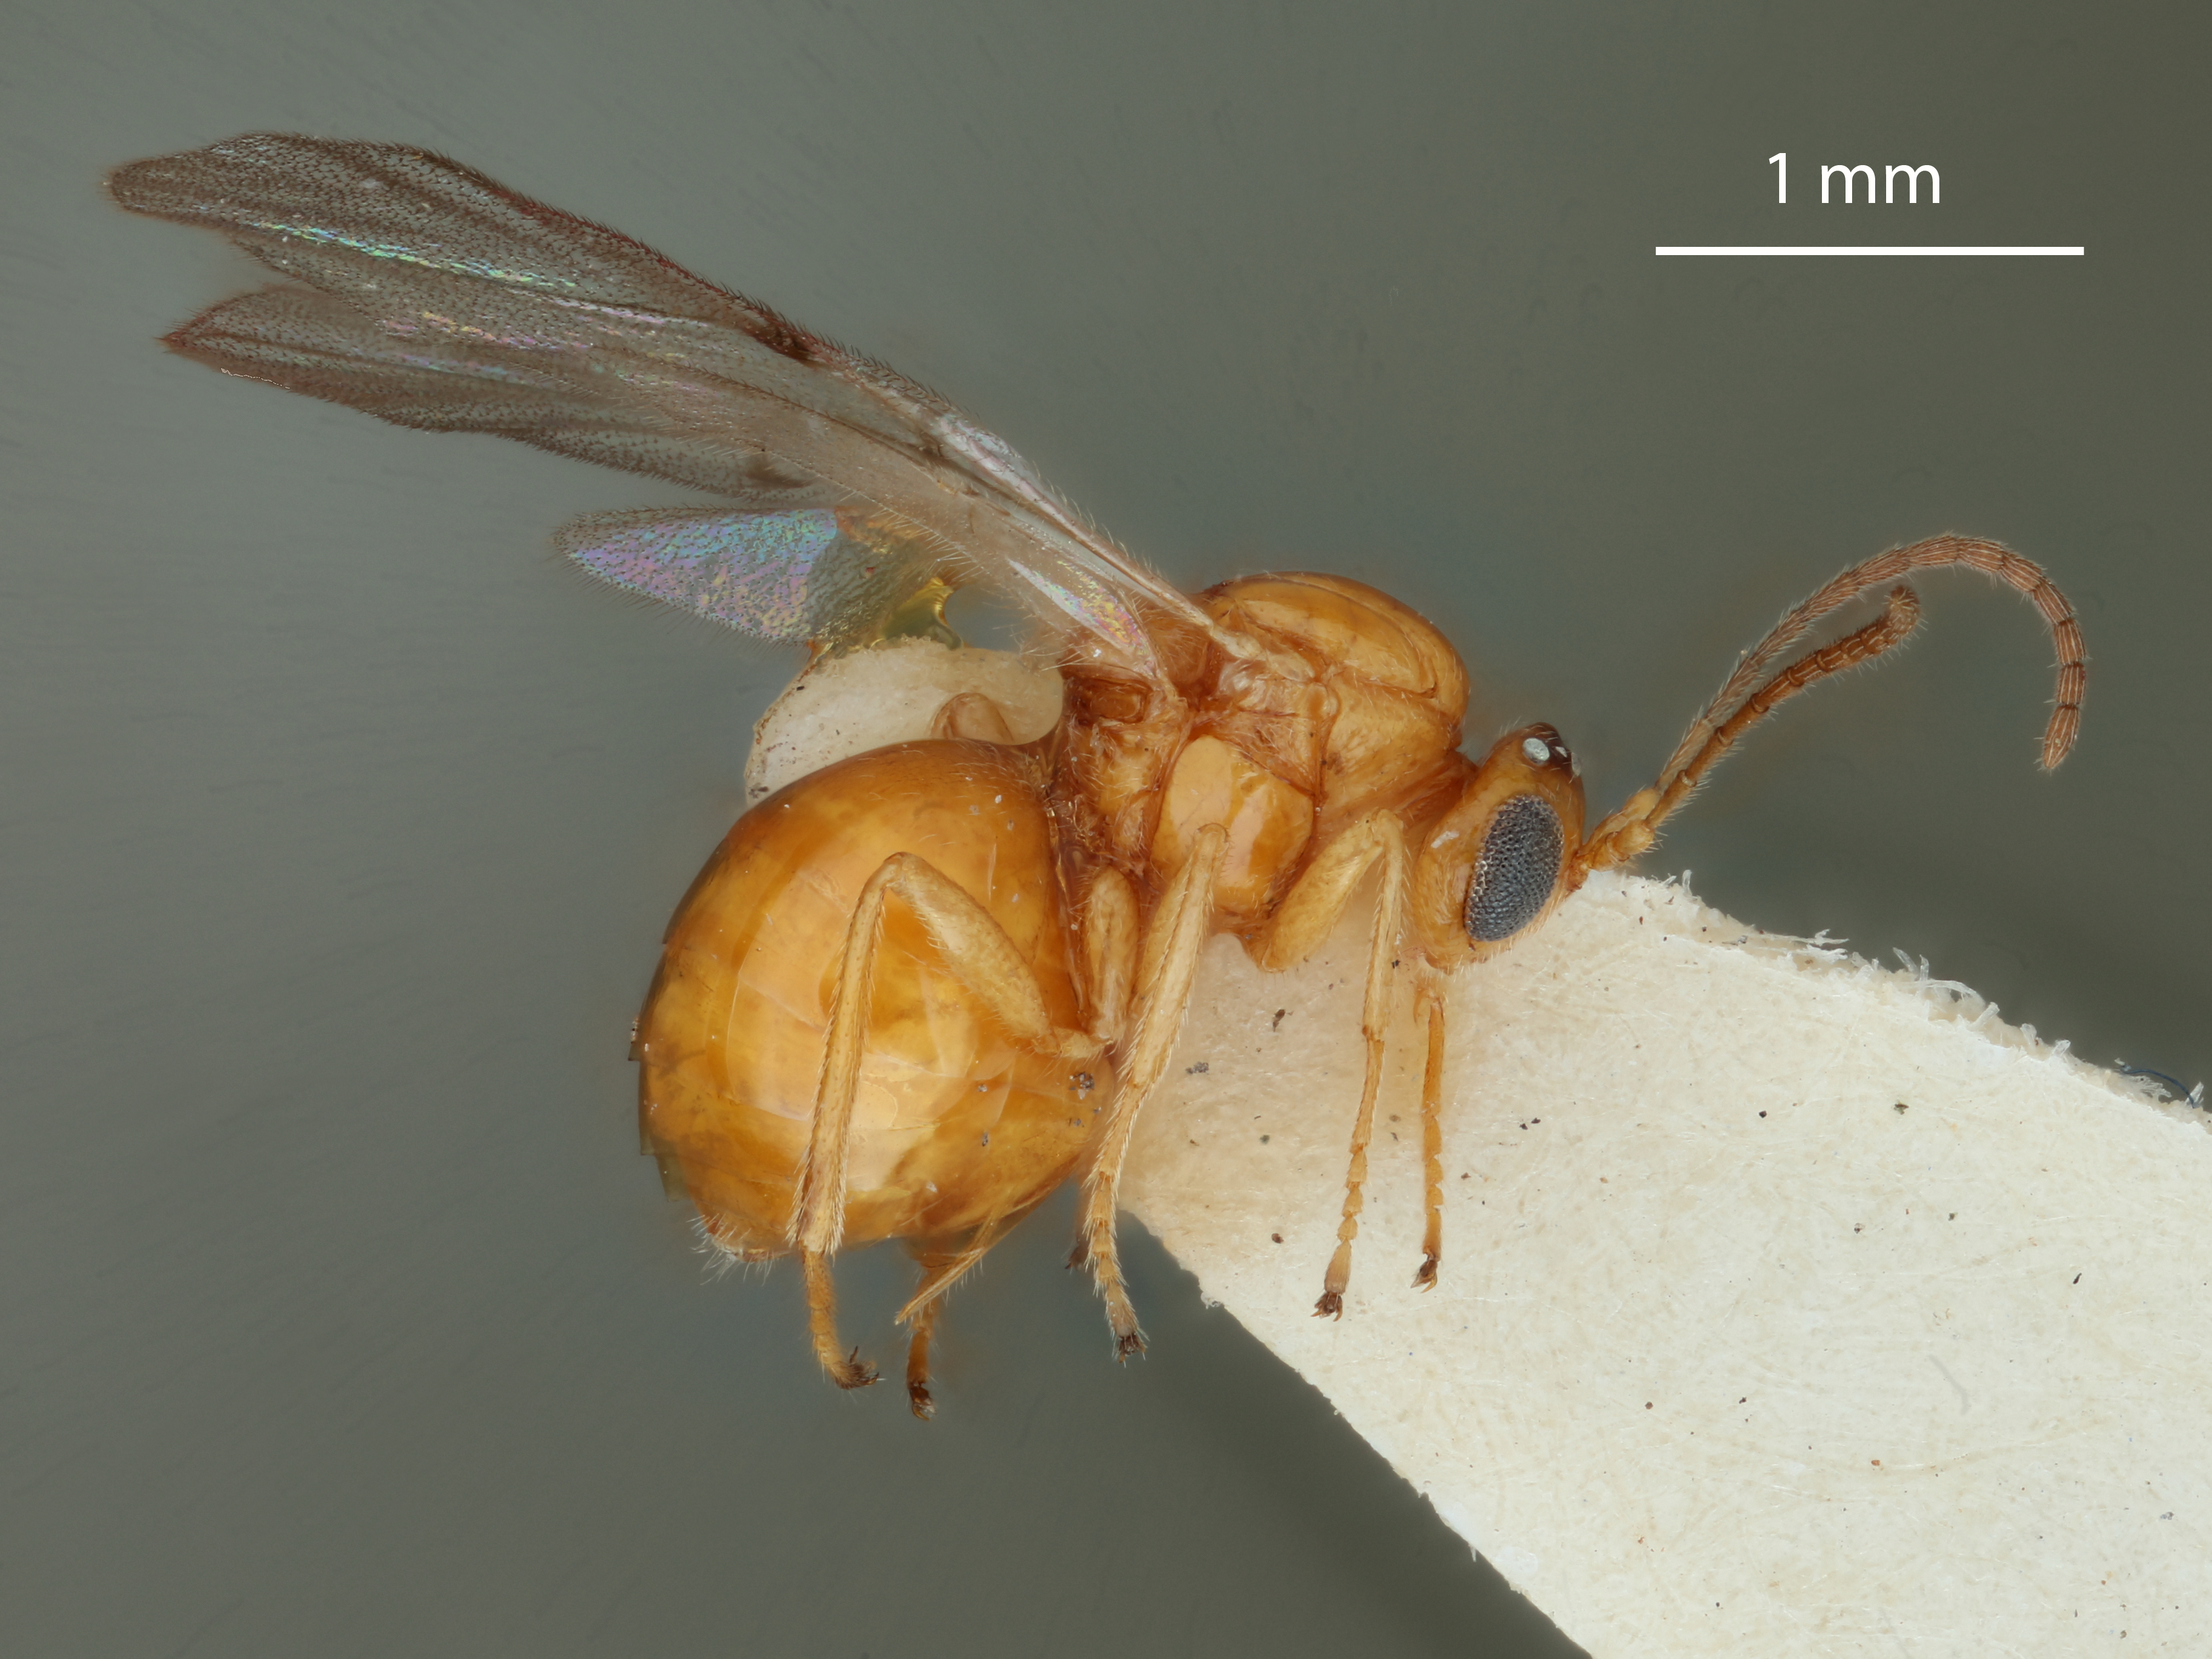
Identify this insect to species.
Liodora viscida
